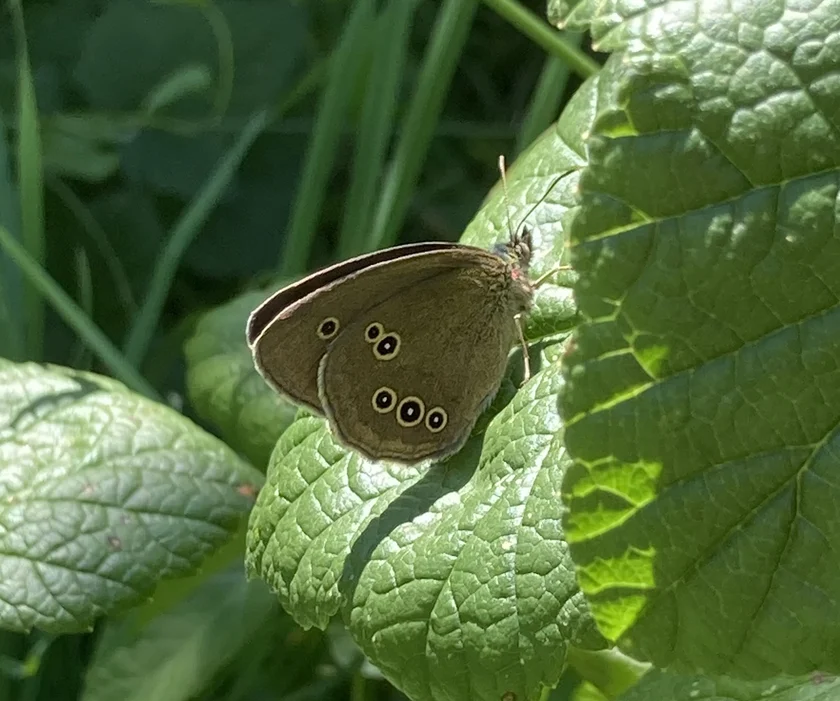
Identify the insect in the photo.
Aphantopus hyperantus
